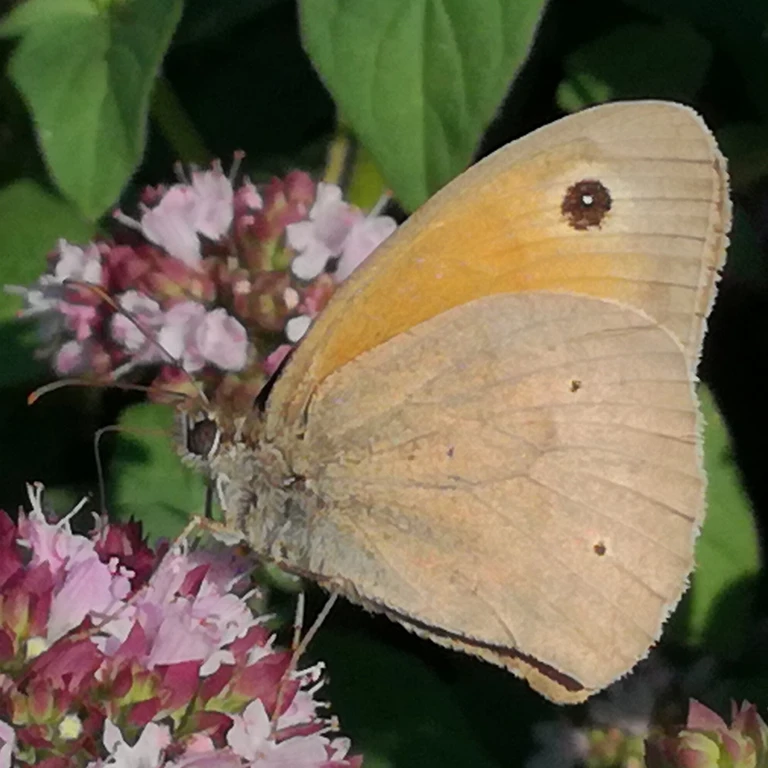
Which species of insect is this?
Maniola jurtina
